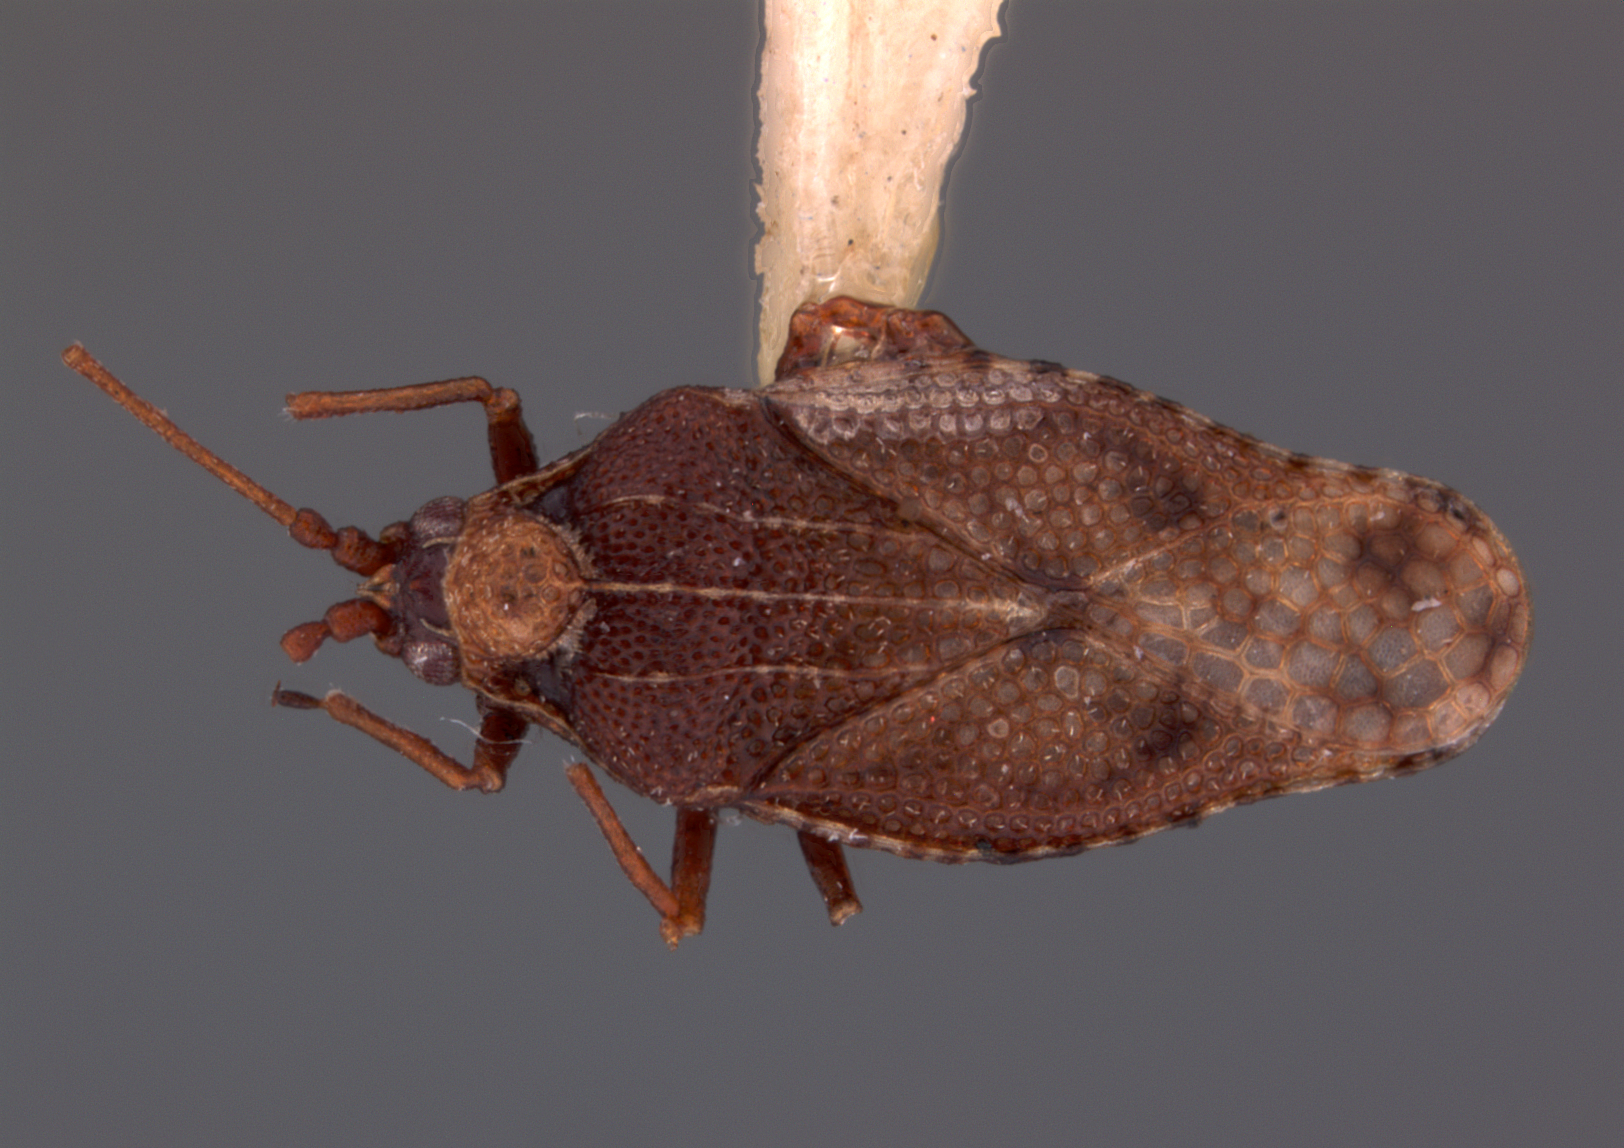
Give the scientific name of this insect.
Codotingis recurva
